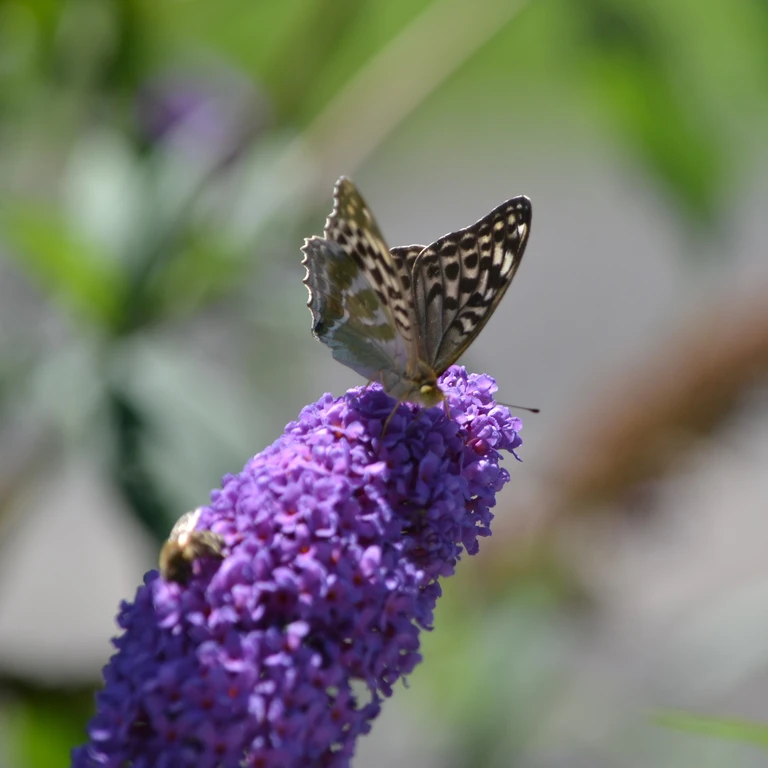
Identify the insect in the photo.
Argynnis paphia
